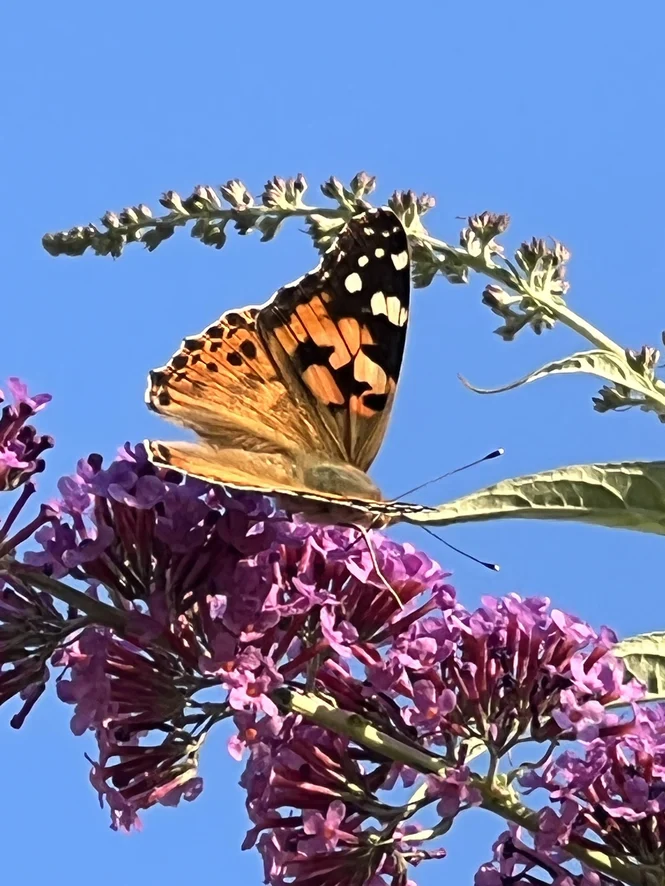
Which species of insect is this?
Vanessa cardui
